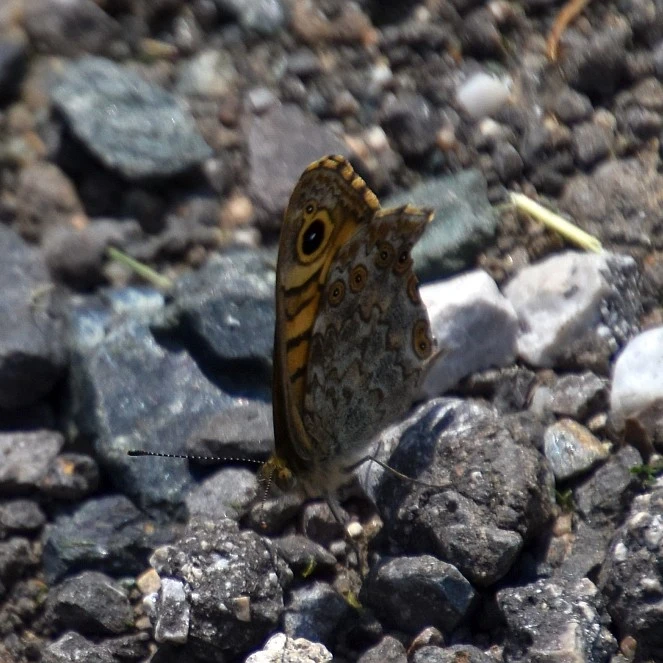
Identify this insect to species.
Lasiommata megera (also Pararge megera)
